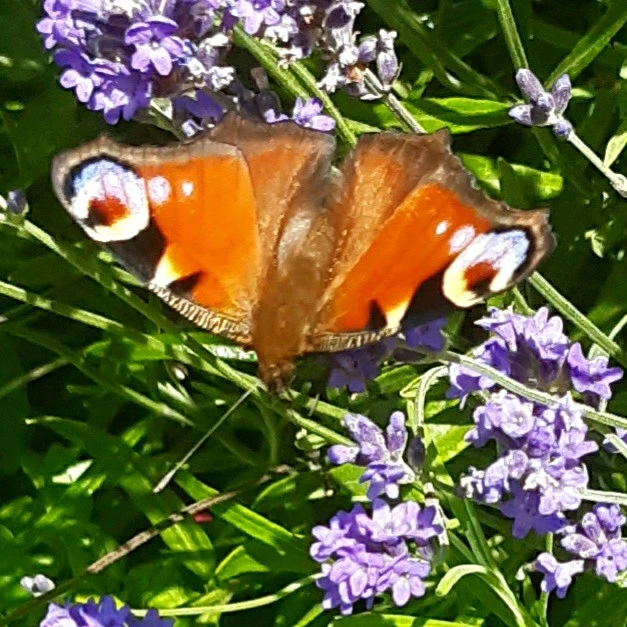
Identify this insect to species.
Aglais io
